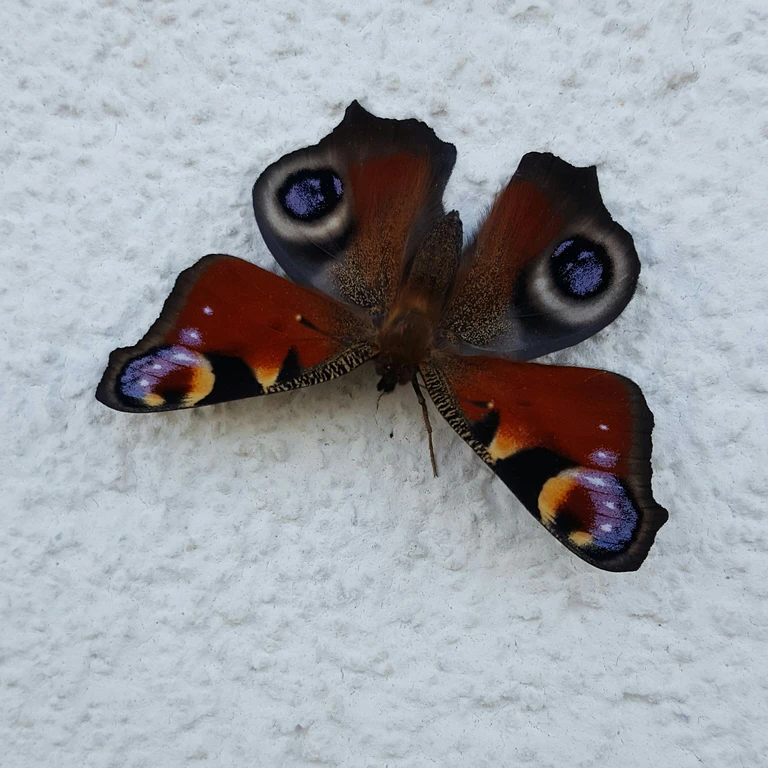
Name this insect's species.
Aglais io
